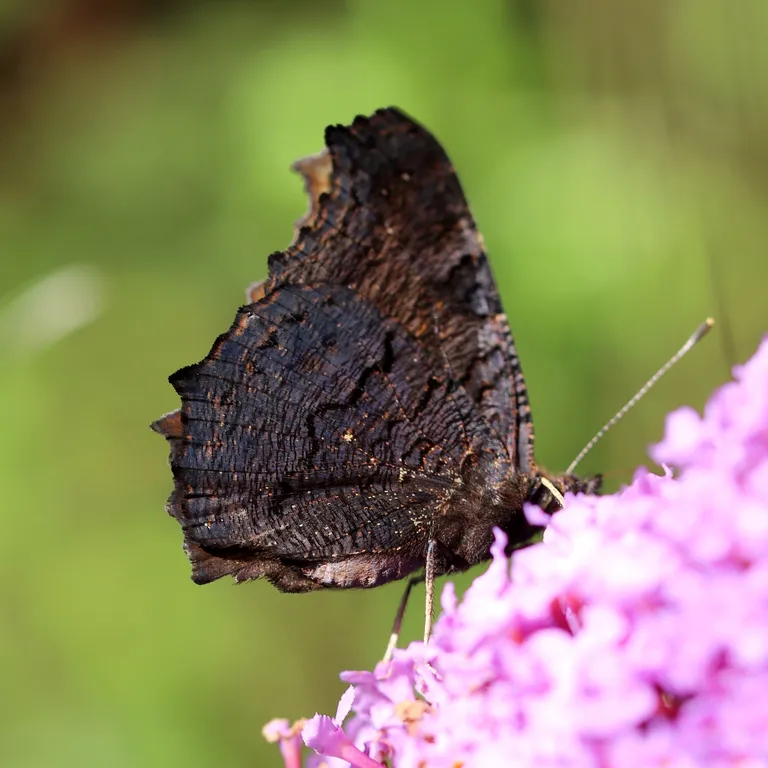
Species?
Aglais io
